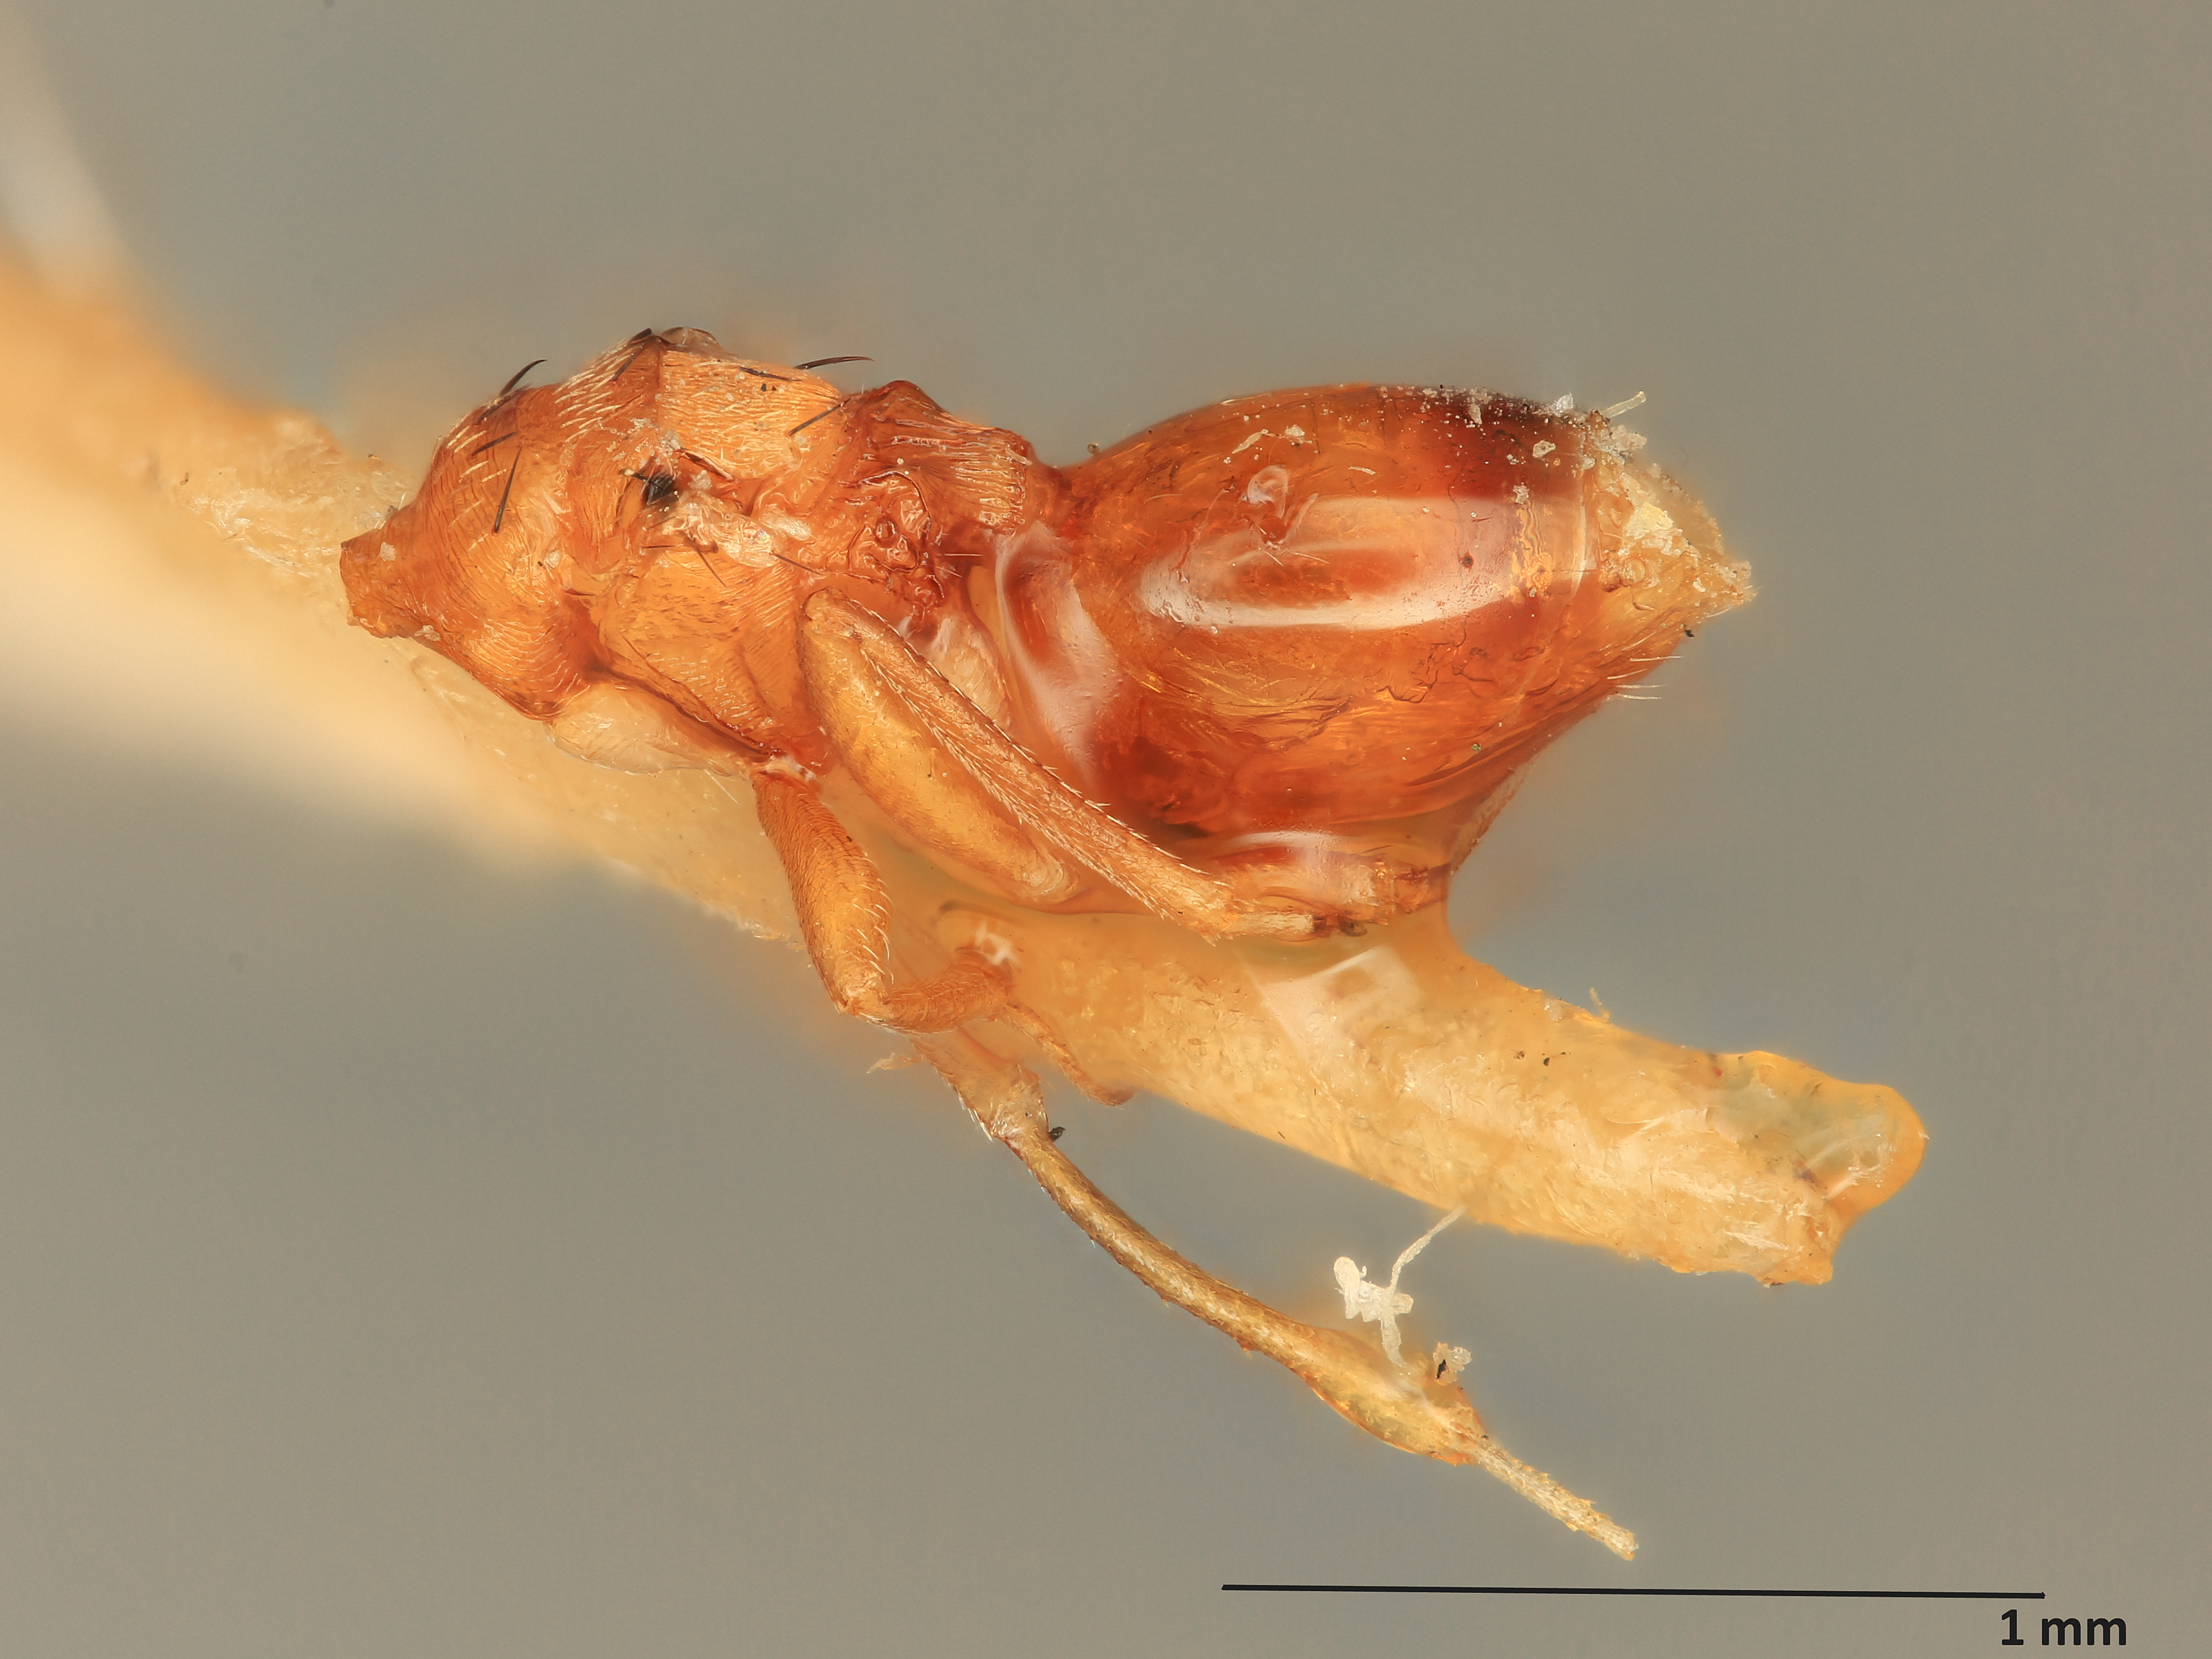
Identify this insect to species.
Spalangiolaelaps argenticoxa
